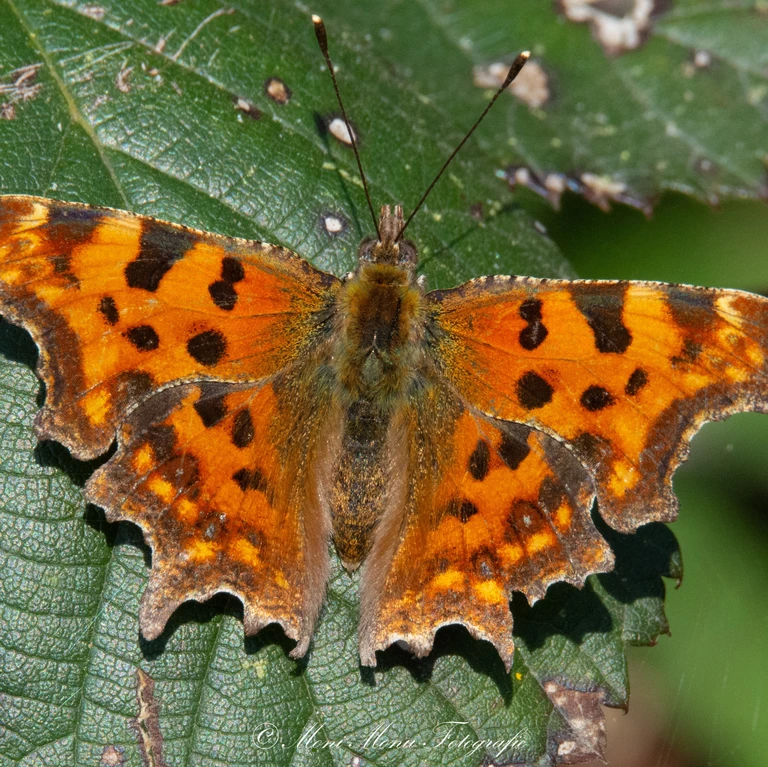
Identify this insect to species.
Polygonia c-album
